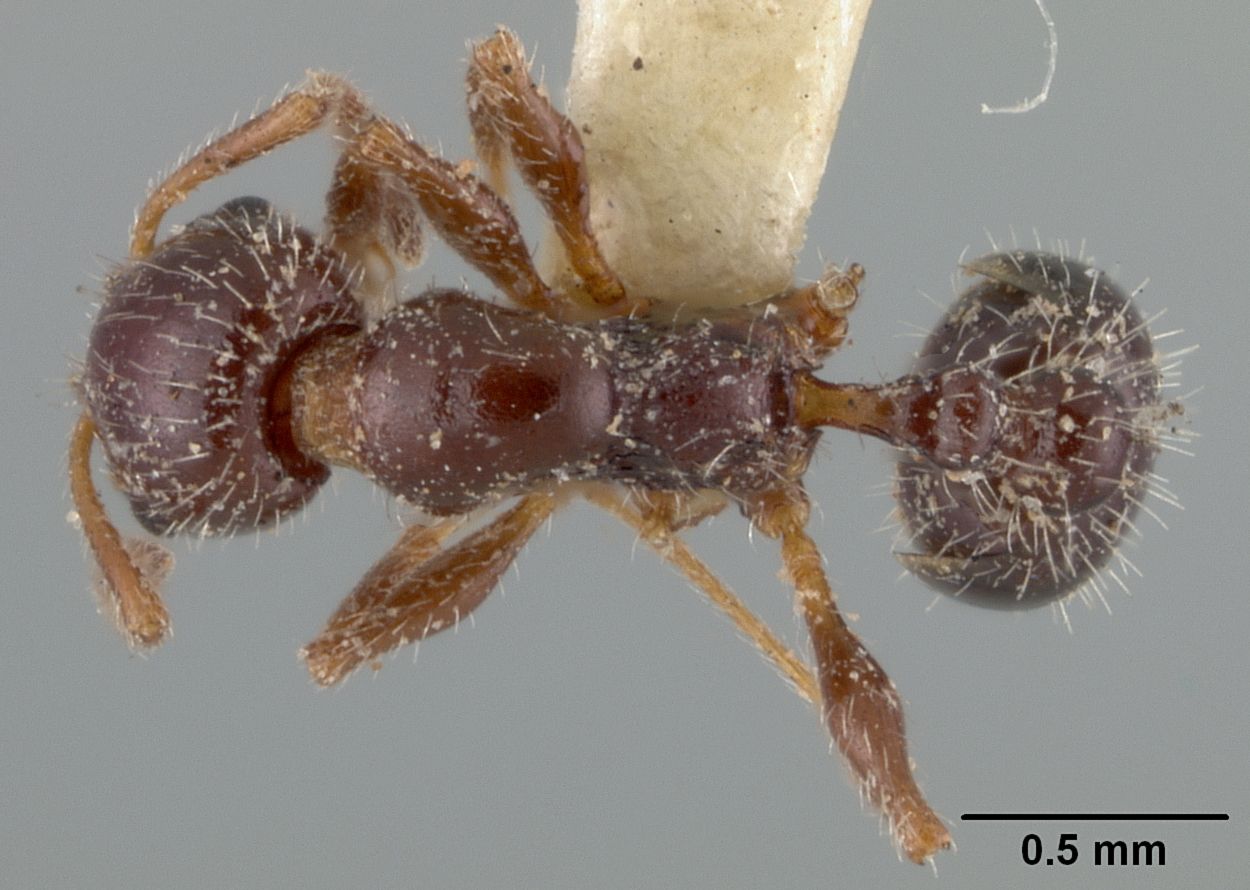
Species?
Leptothorax pergandei
